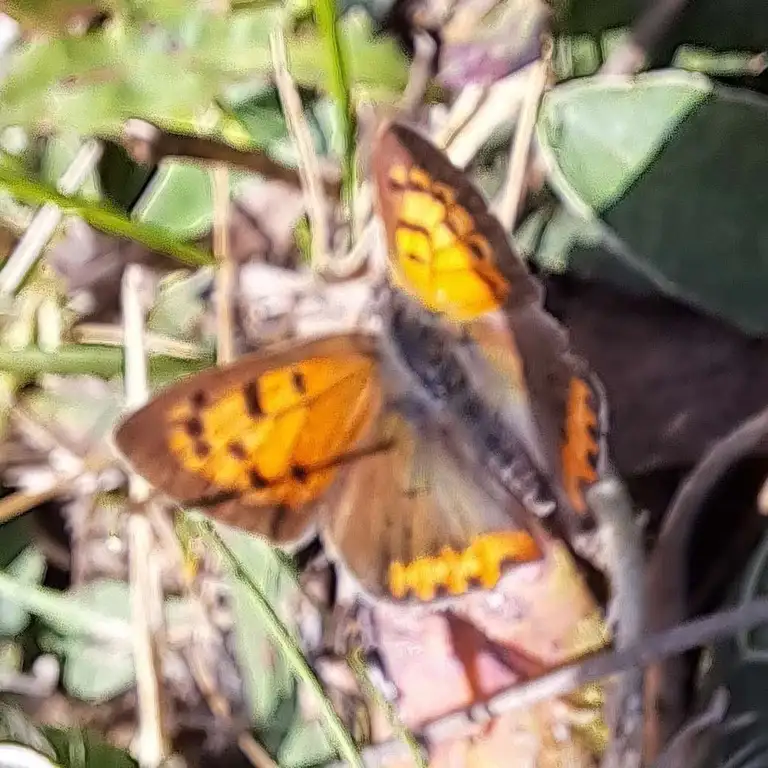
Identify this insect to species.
Lycaena phlaeas
